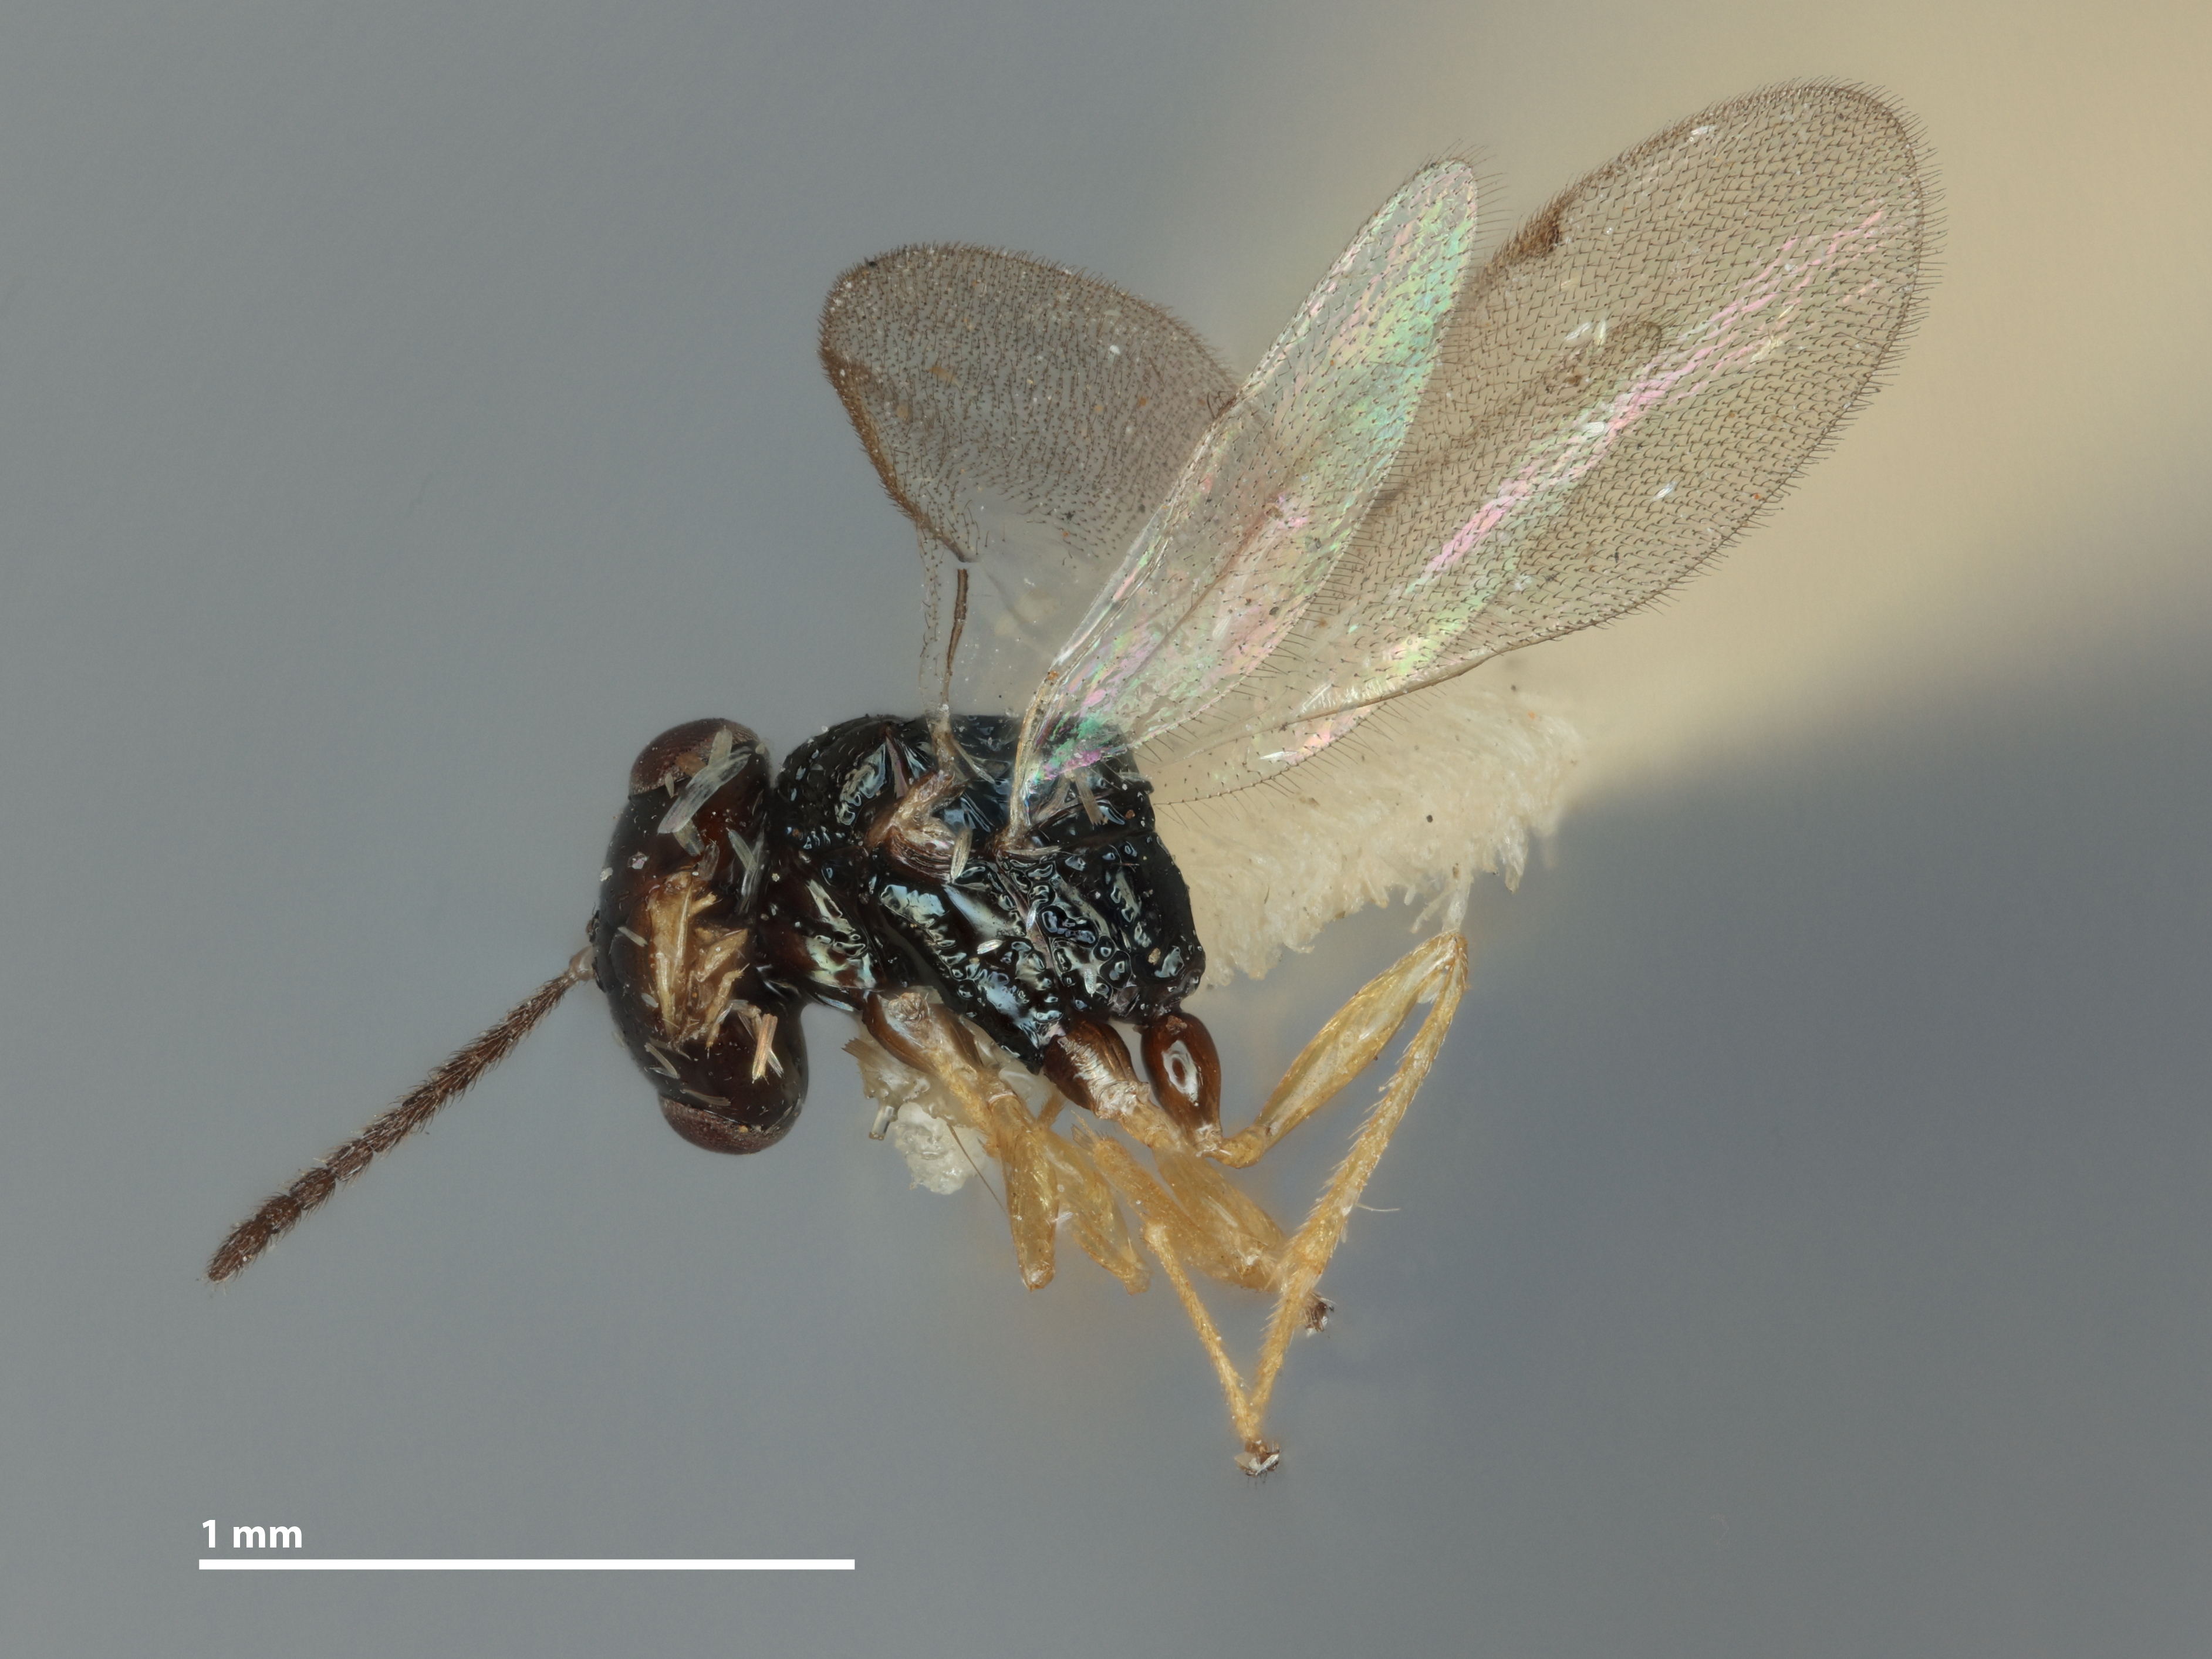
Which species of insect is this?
Losbanus gressitti
